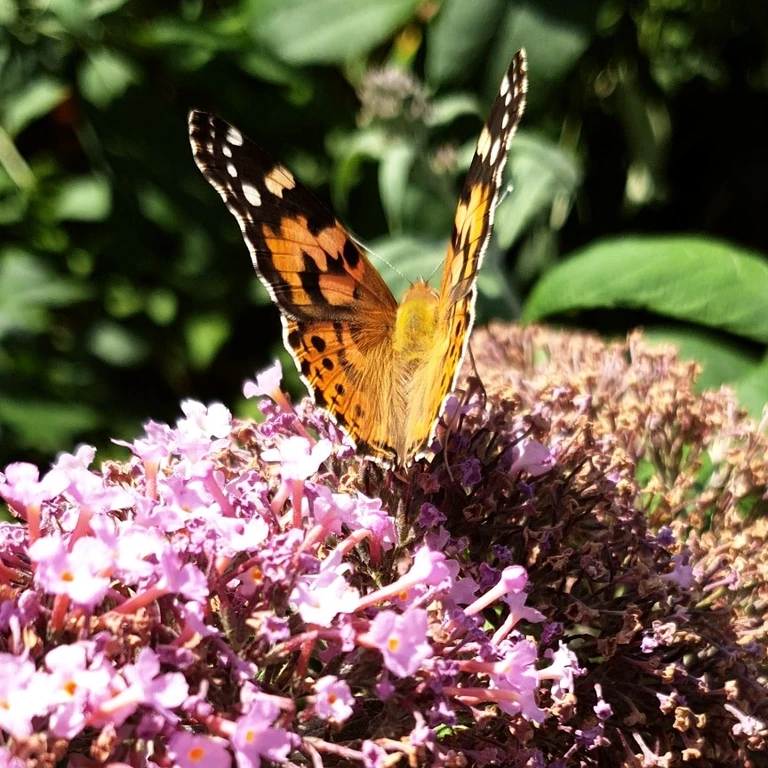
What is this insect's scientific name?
Vanessa cardui
